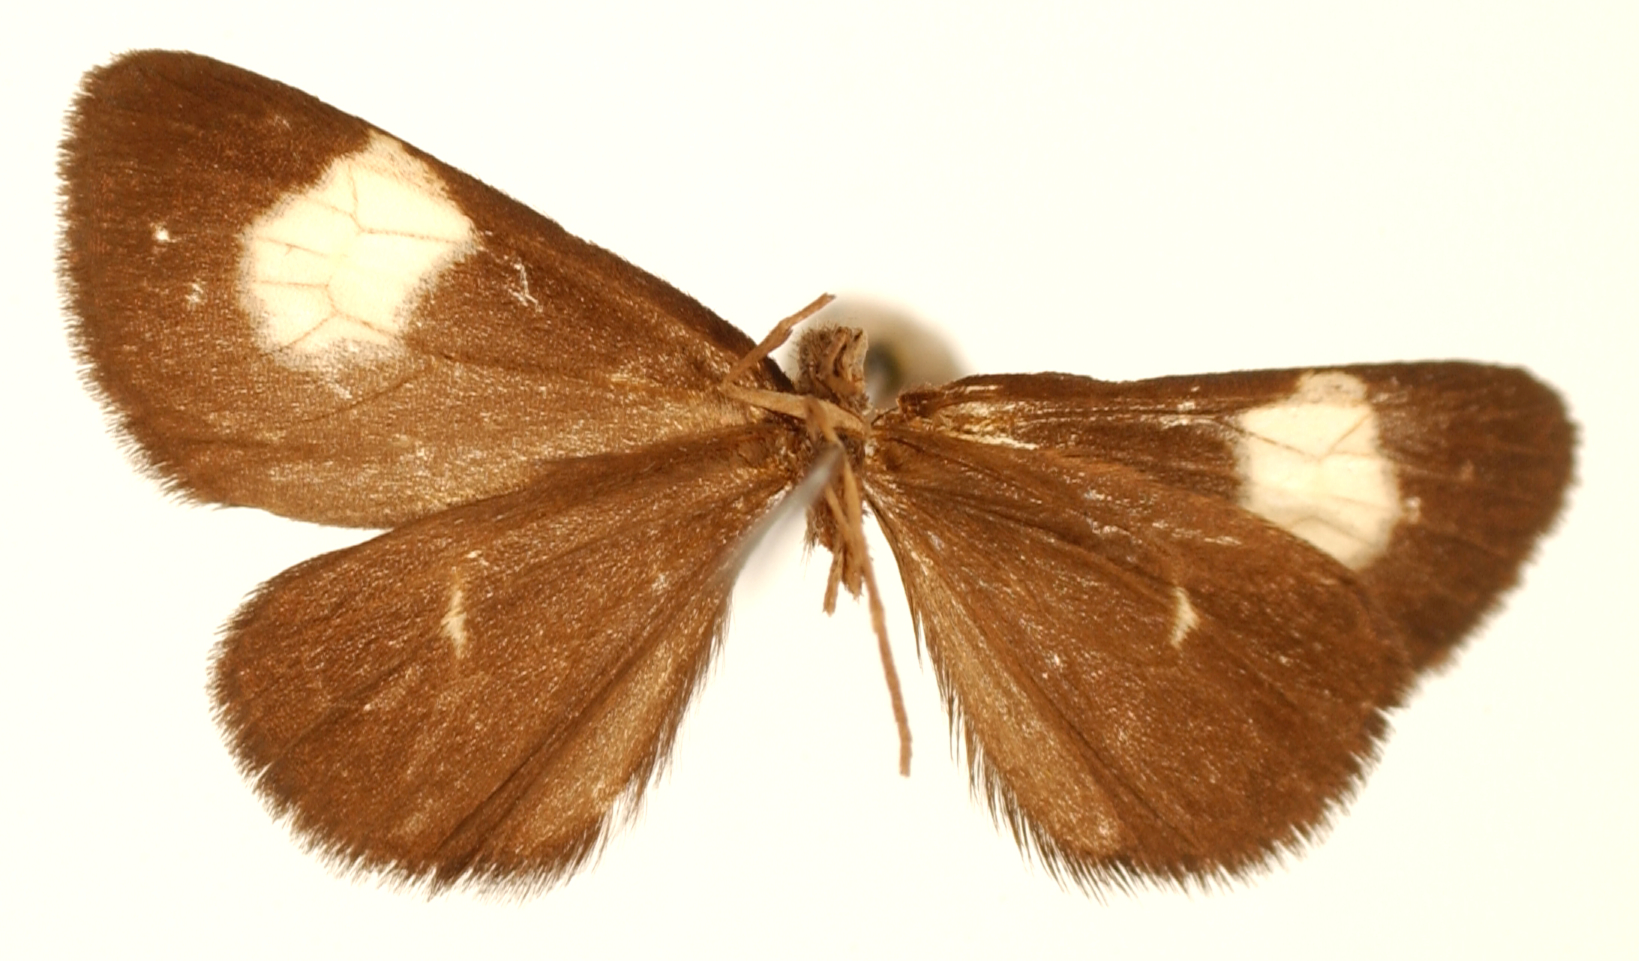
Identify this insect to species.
Eudule venitorta
